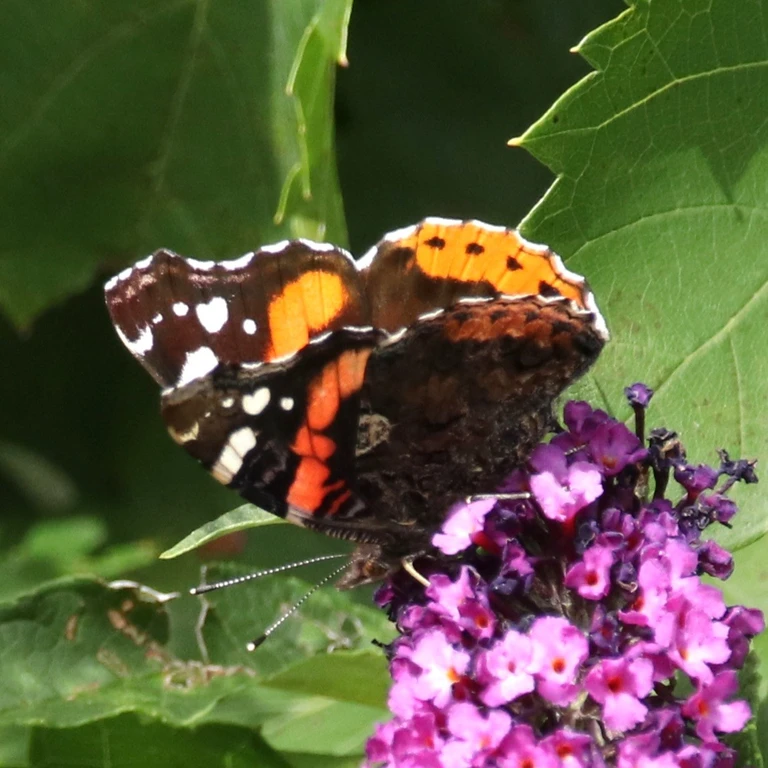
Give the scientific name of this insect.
Vanessa atalanta
